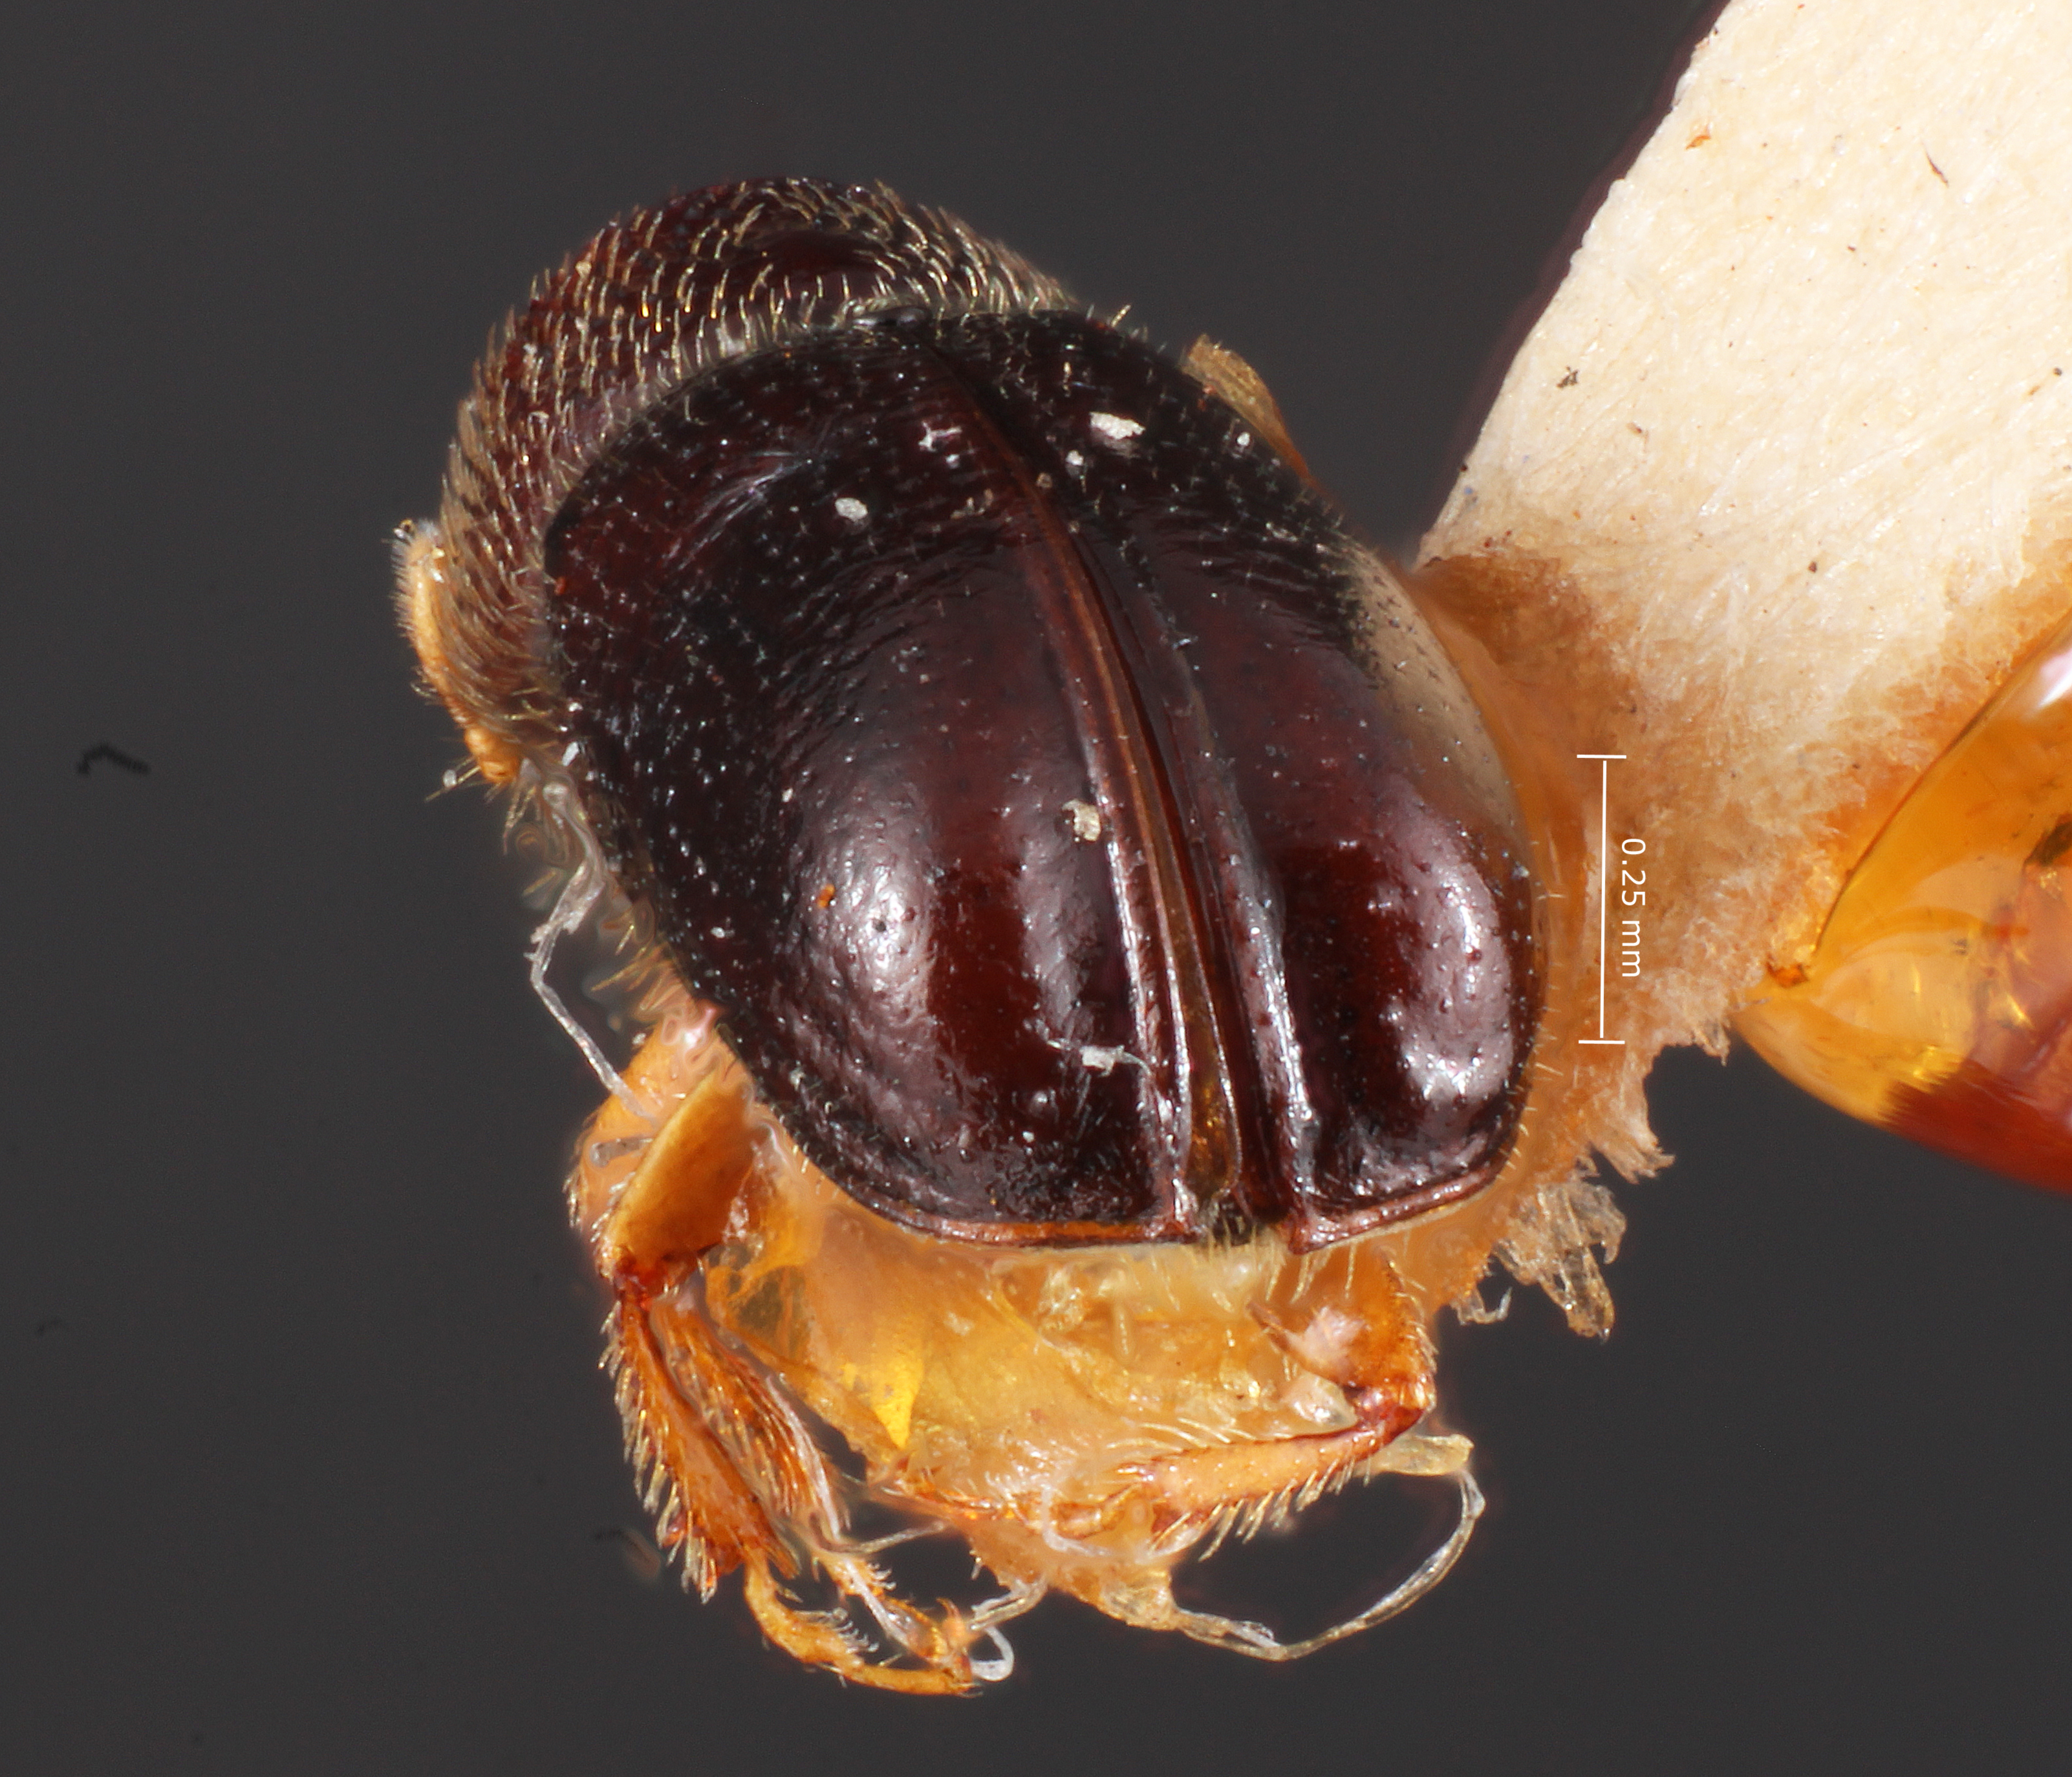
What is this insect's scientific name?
Myeloborus catulus
